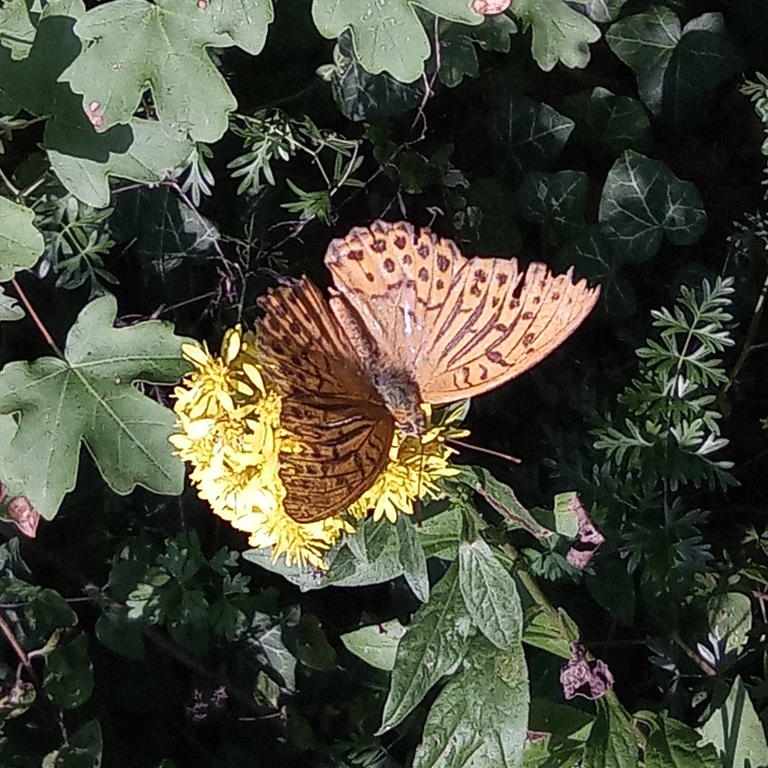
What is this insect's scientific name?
Argynnis paphia
